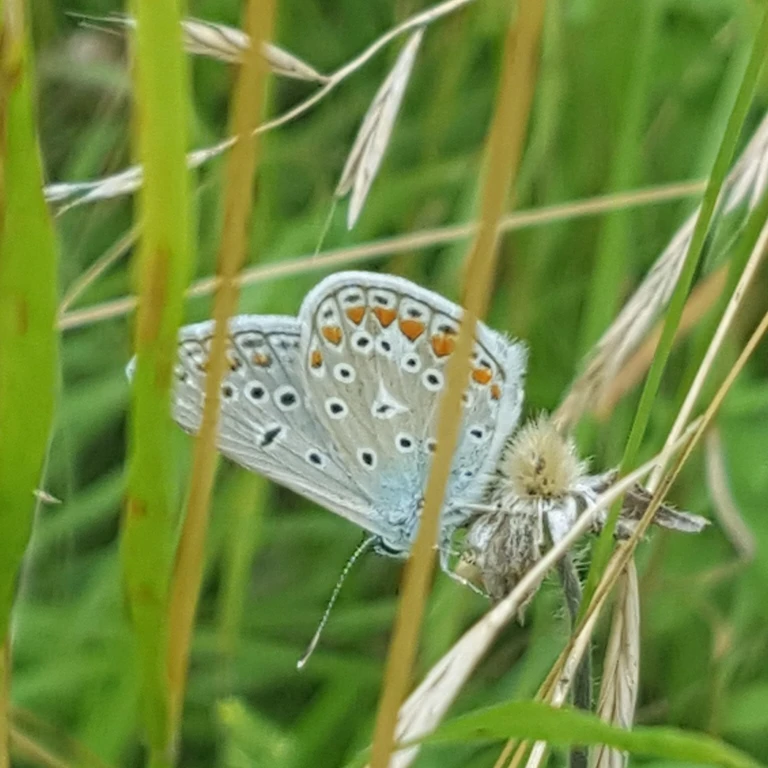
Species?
Polyommatus icarus
